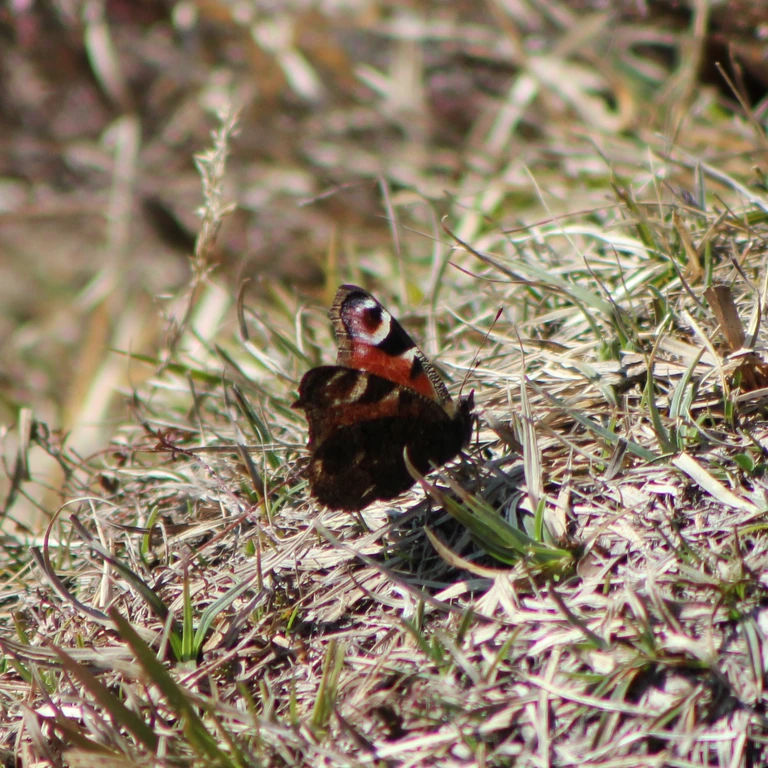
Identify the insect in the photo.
Aglais io
